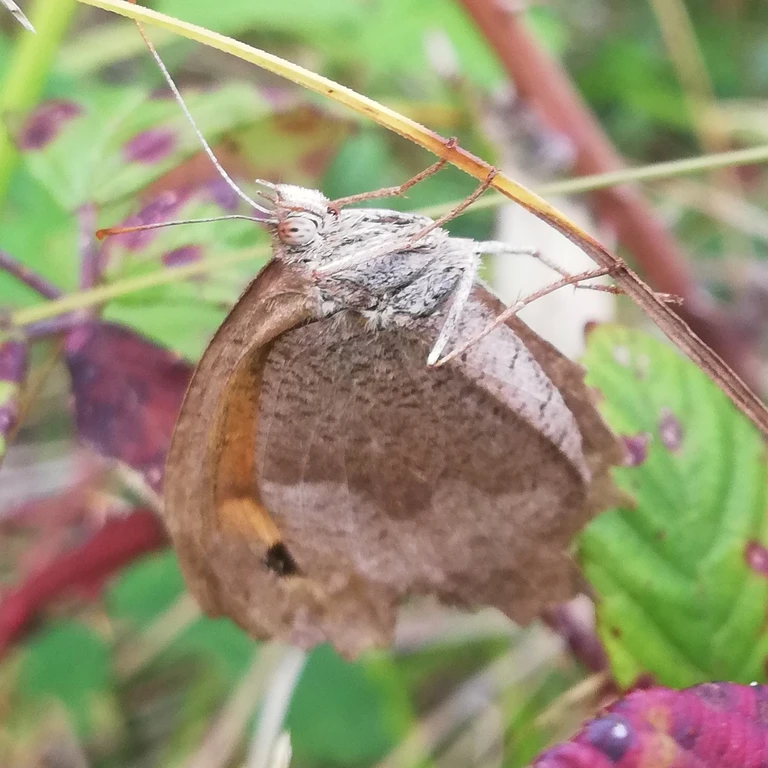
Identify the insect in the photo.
Maniola jurtina
